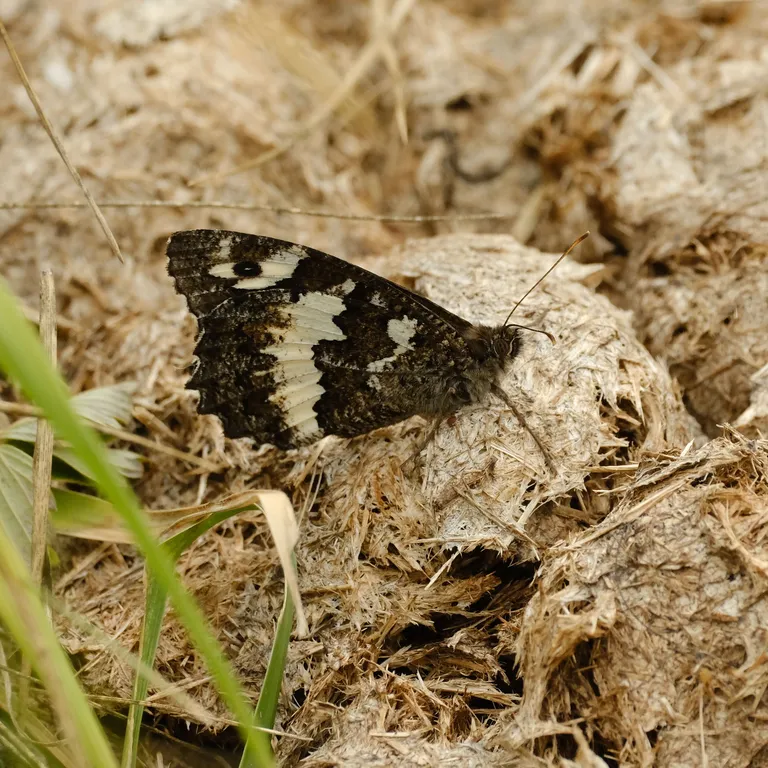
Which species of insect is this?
Brintesia circe
